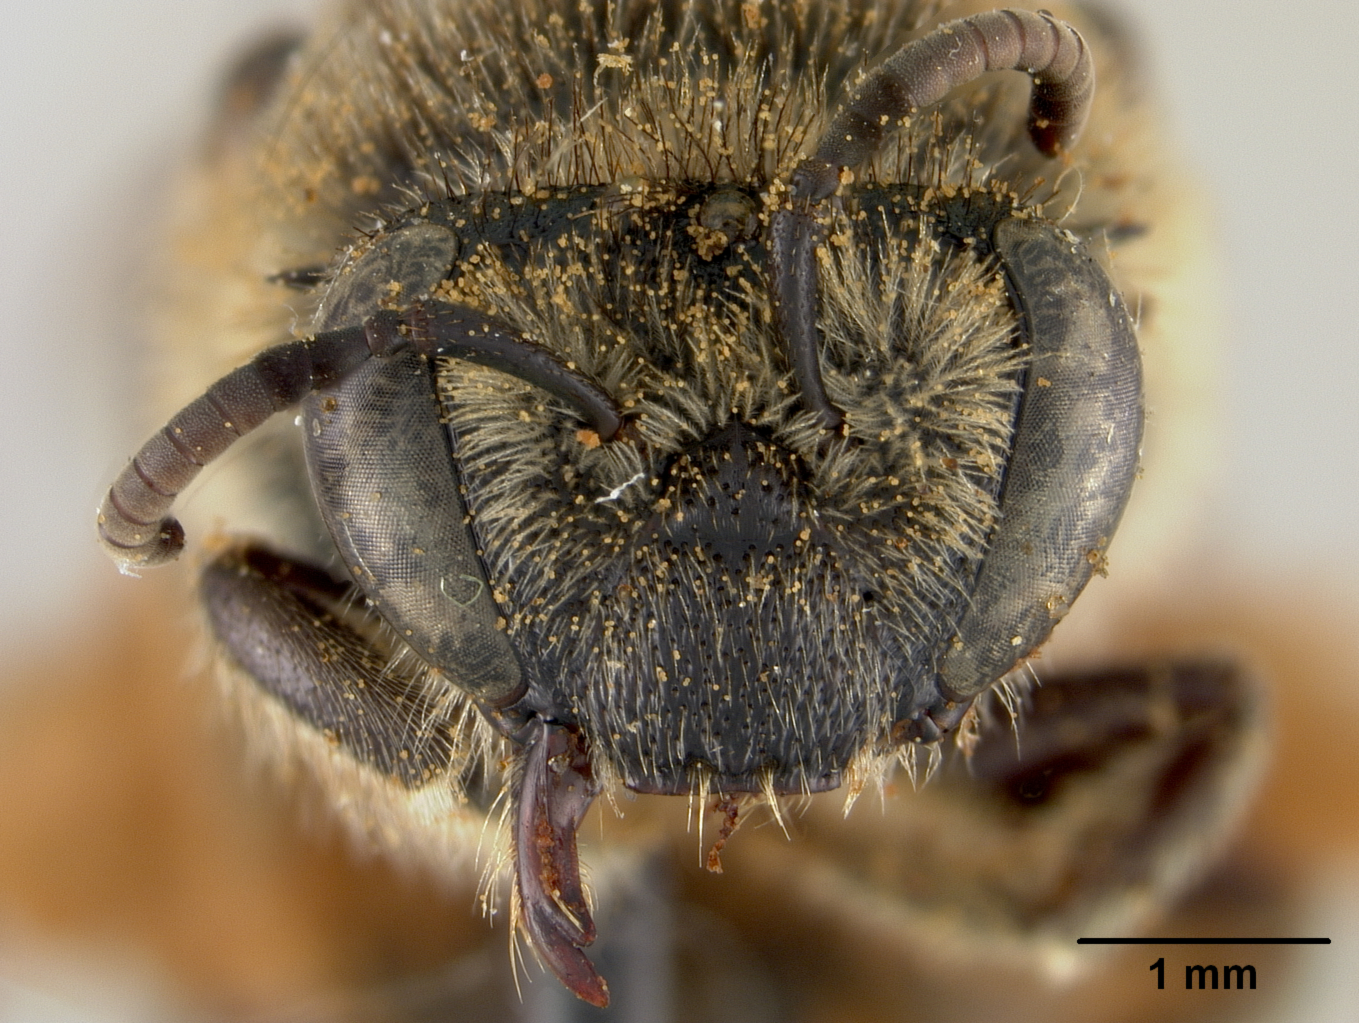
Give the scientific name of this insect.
Colletes armatus
